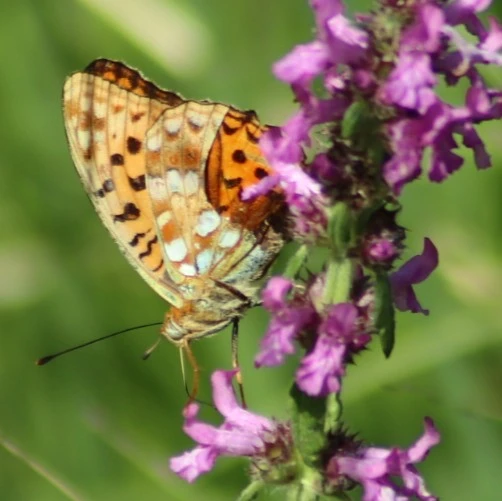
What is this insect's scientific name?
Fabriciana adippe
